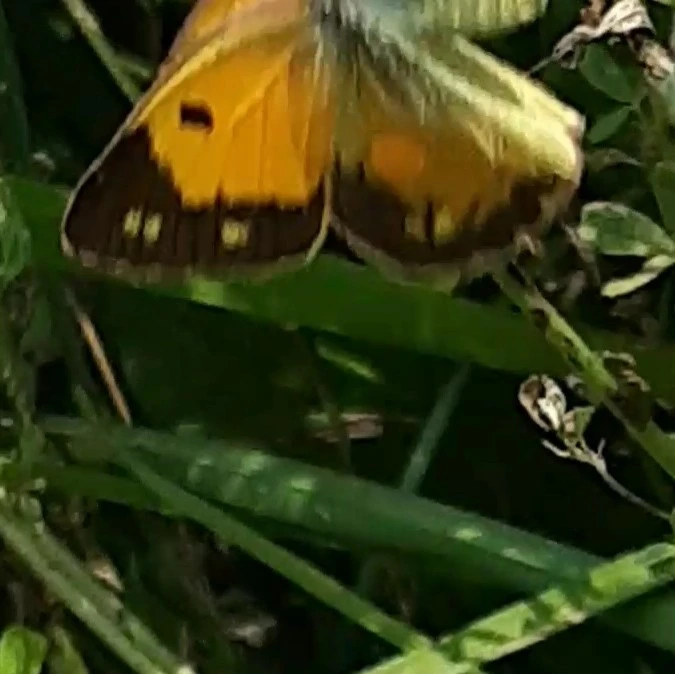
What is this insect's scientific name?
Colias croceus
